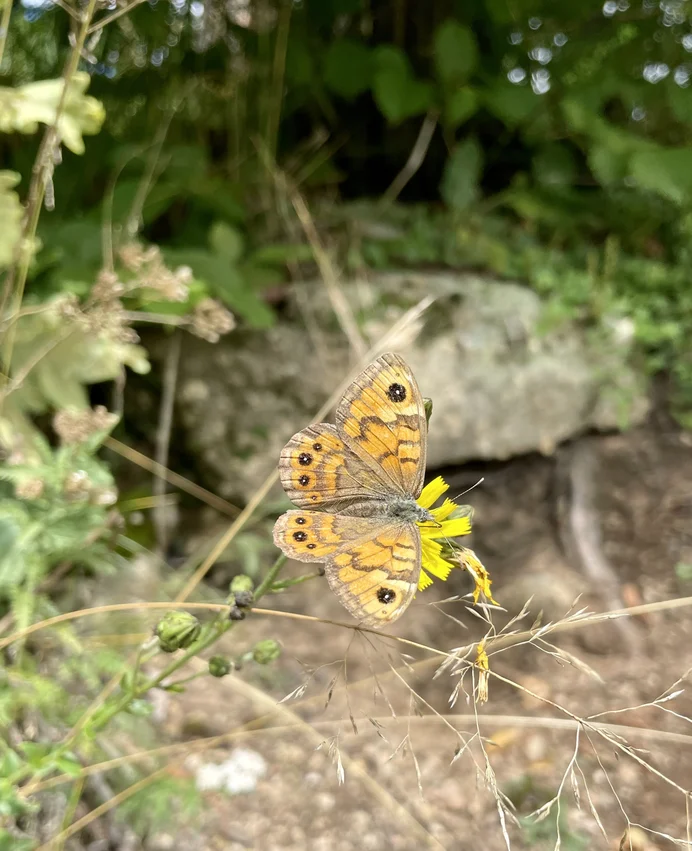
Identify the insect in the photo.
Lasiommata megera (also Pararge megera)
